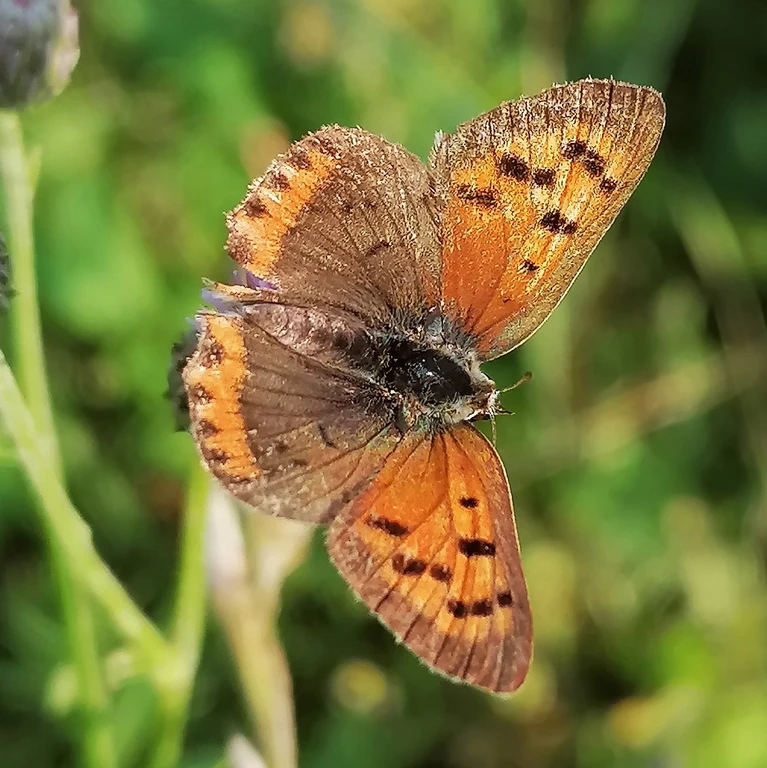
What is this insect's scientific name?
Lycaena phlaeas
